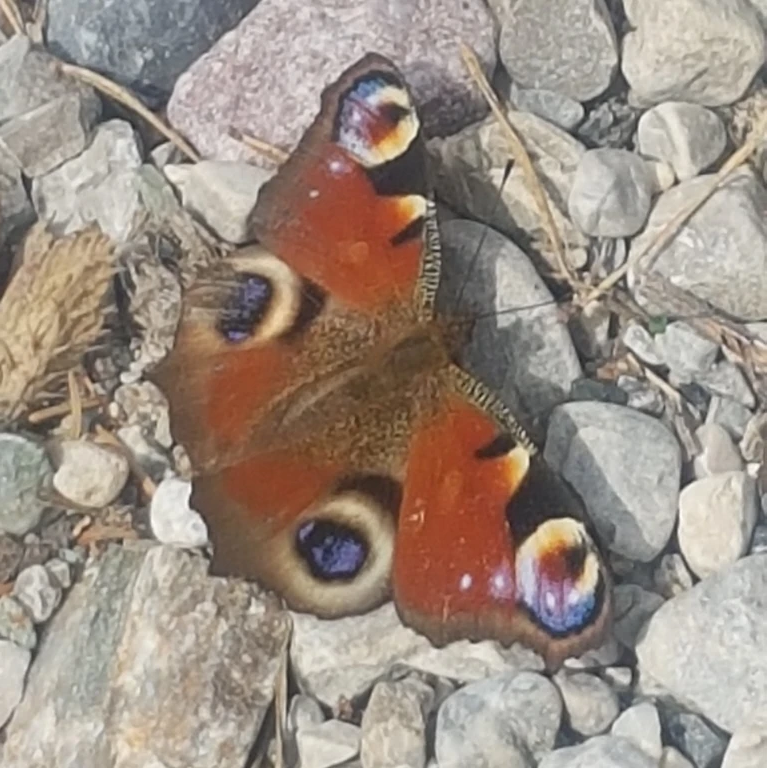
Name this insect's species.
Aglais io
